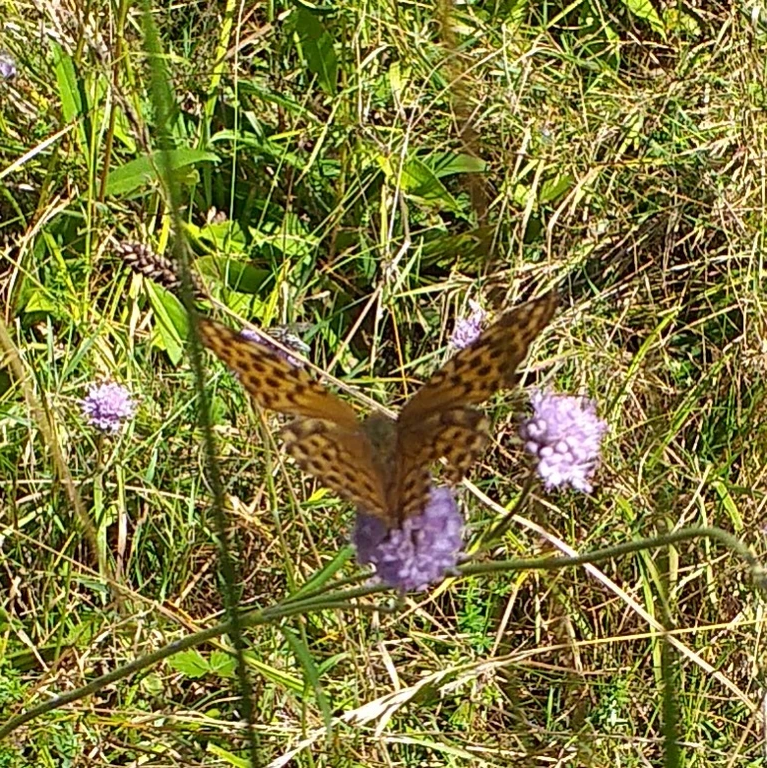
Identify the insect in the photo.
Argynnis paphia
